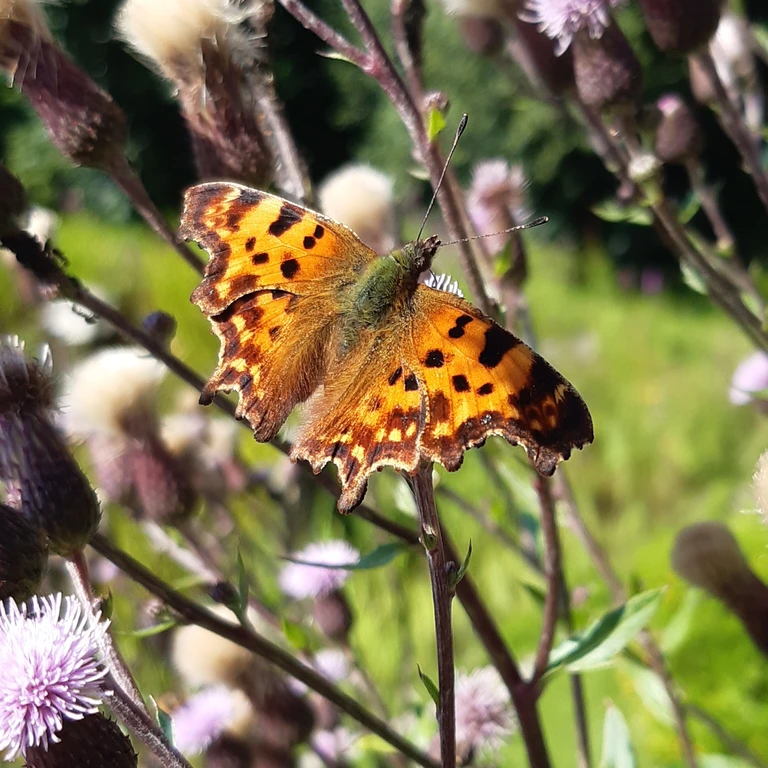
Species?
Polygonia c-album
